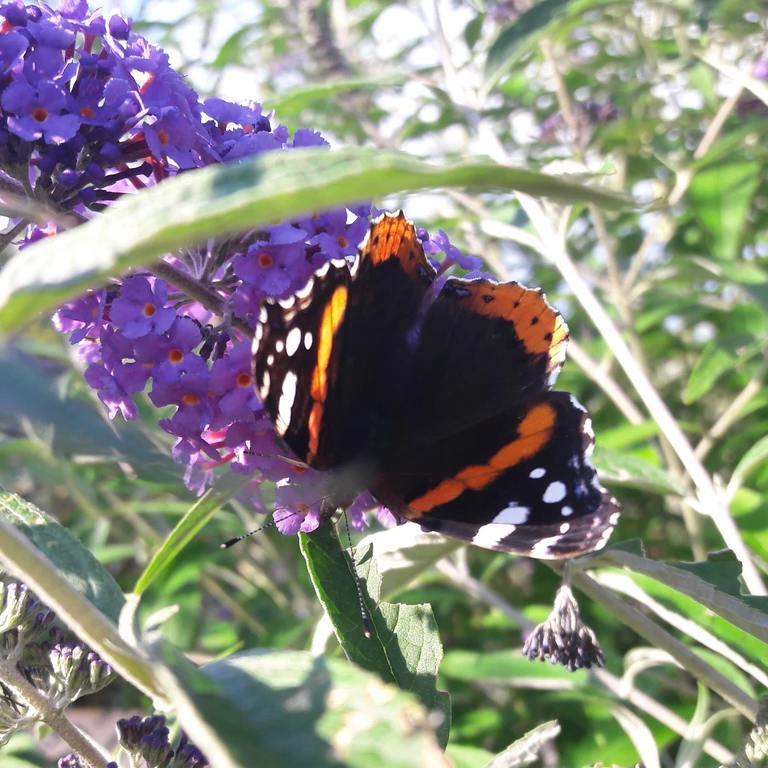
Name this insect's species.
Vanessa atalanta
